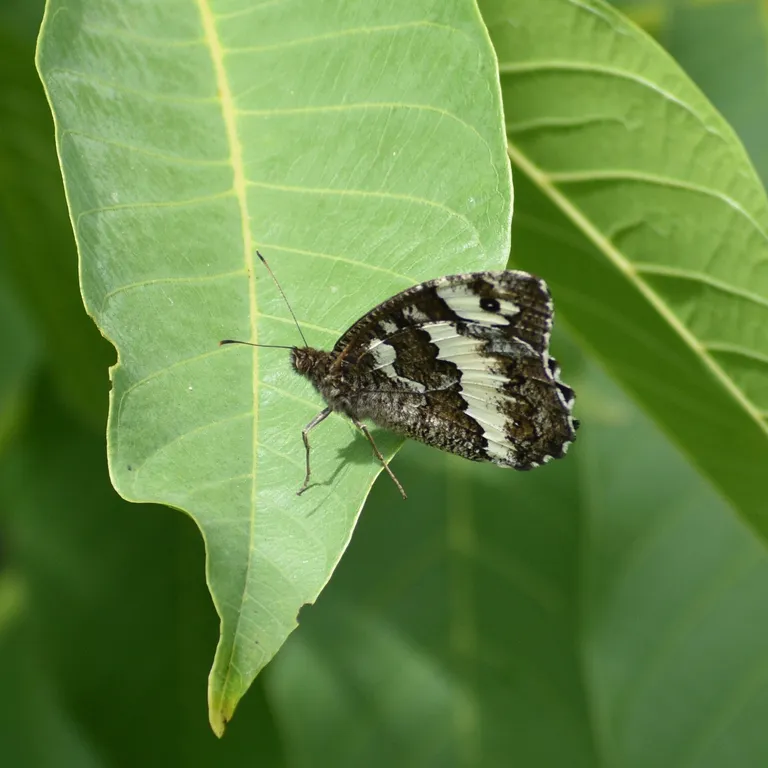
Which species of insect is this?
Brintesia circe
